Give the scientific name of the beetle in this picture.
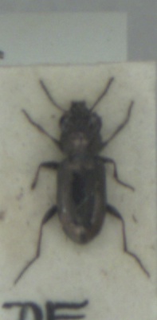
Notiophilus biguttatus
